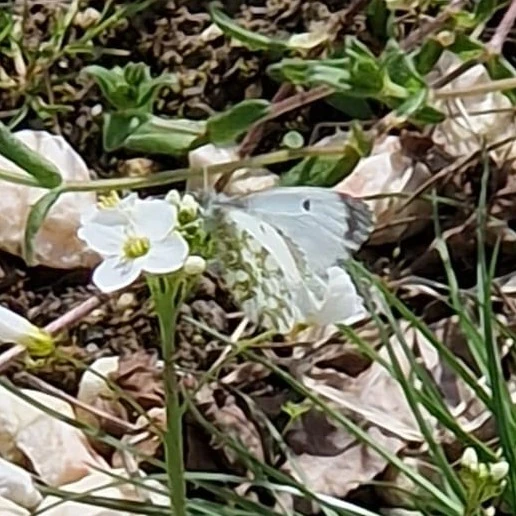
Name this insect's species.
Anthocharis cardamines
